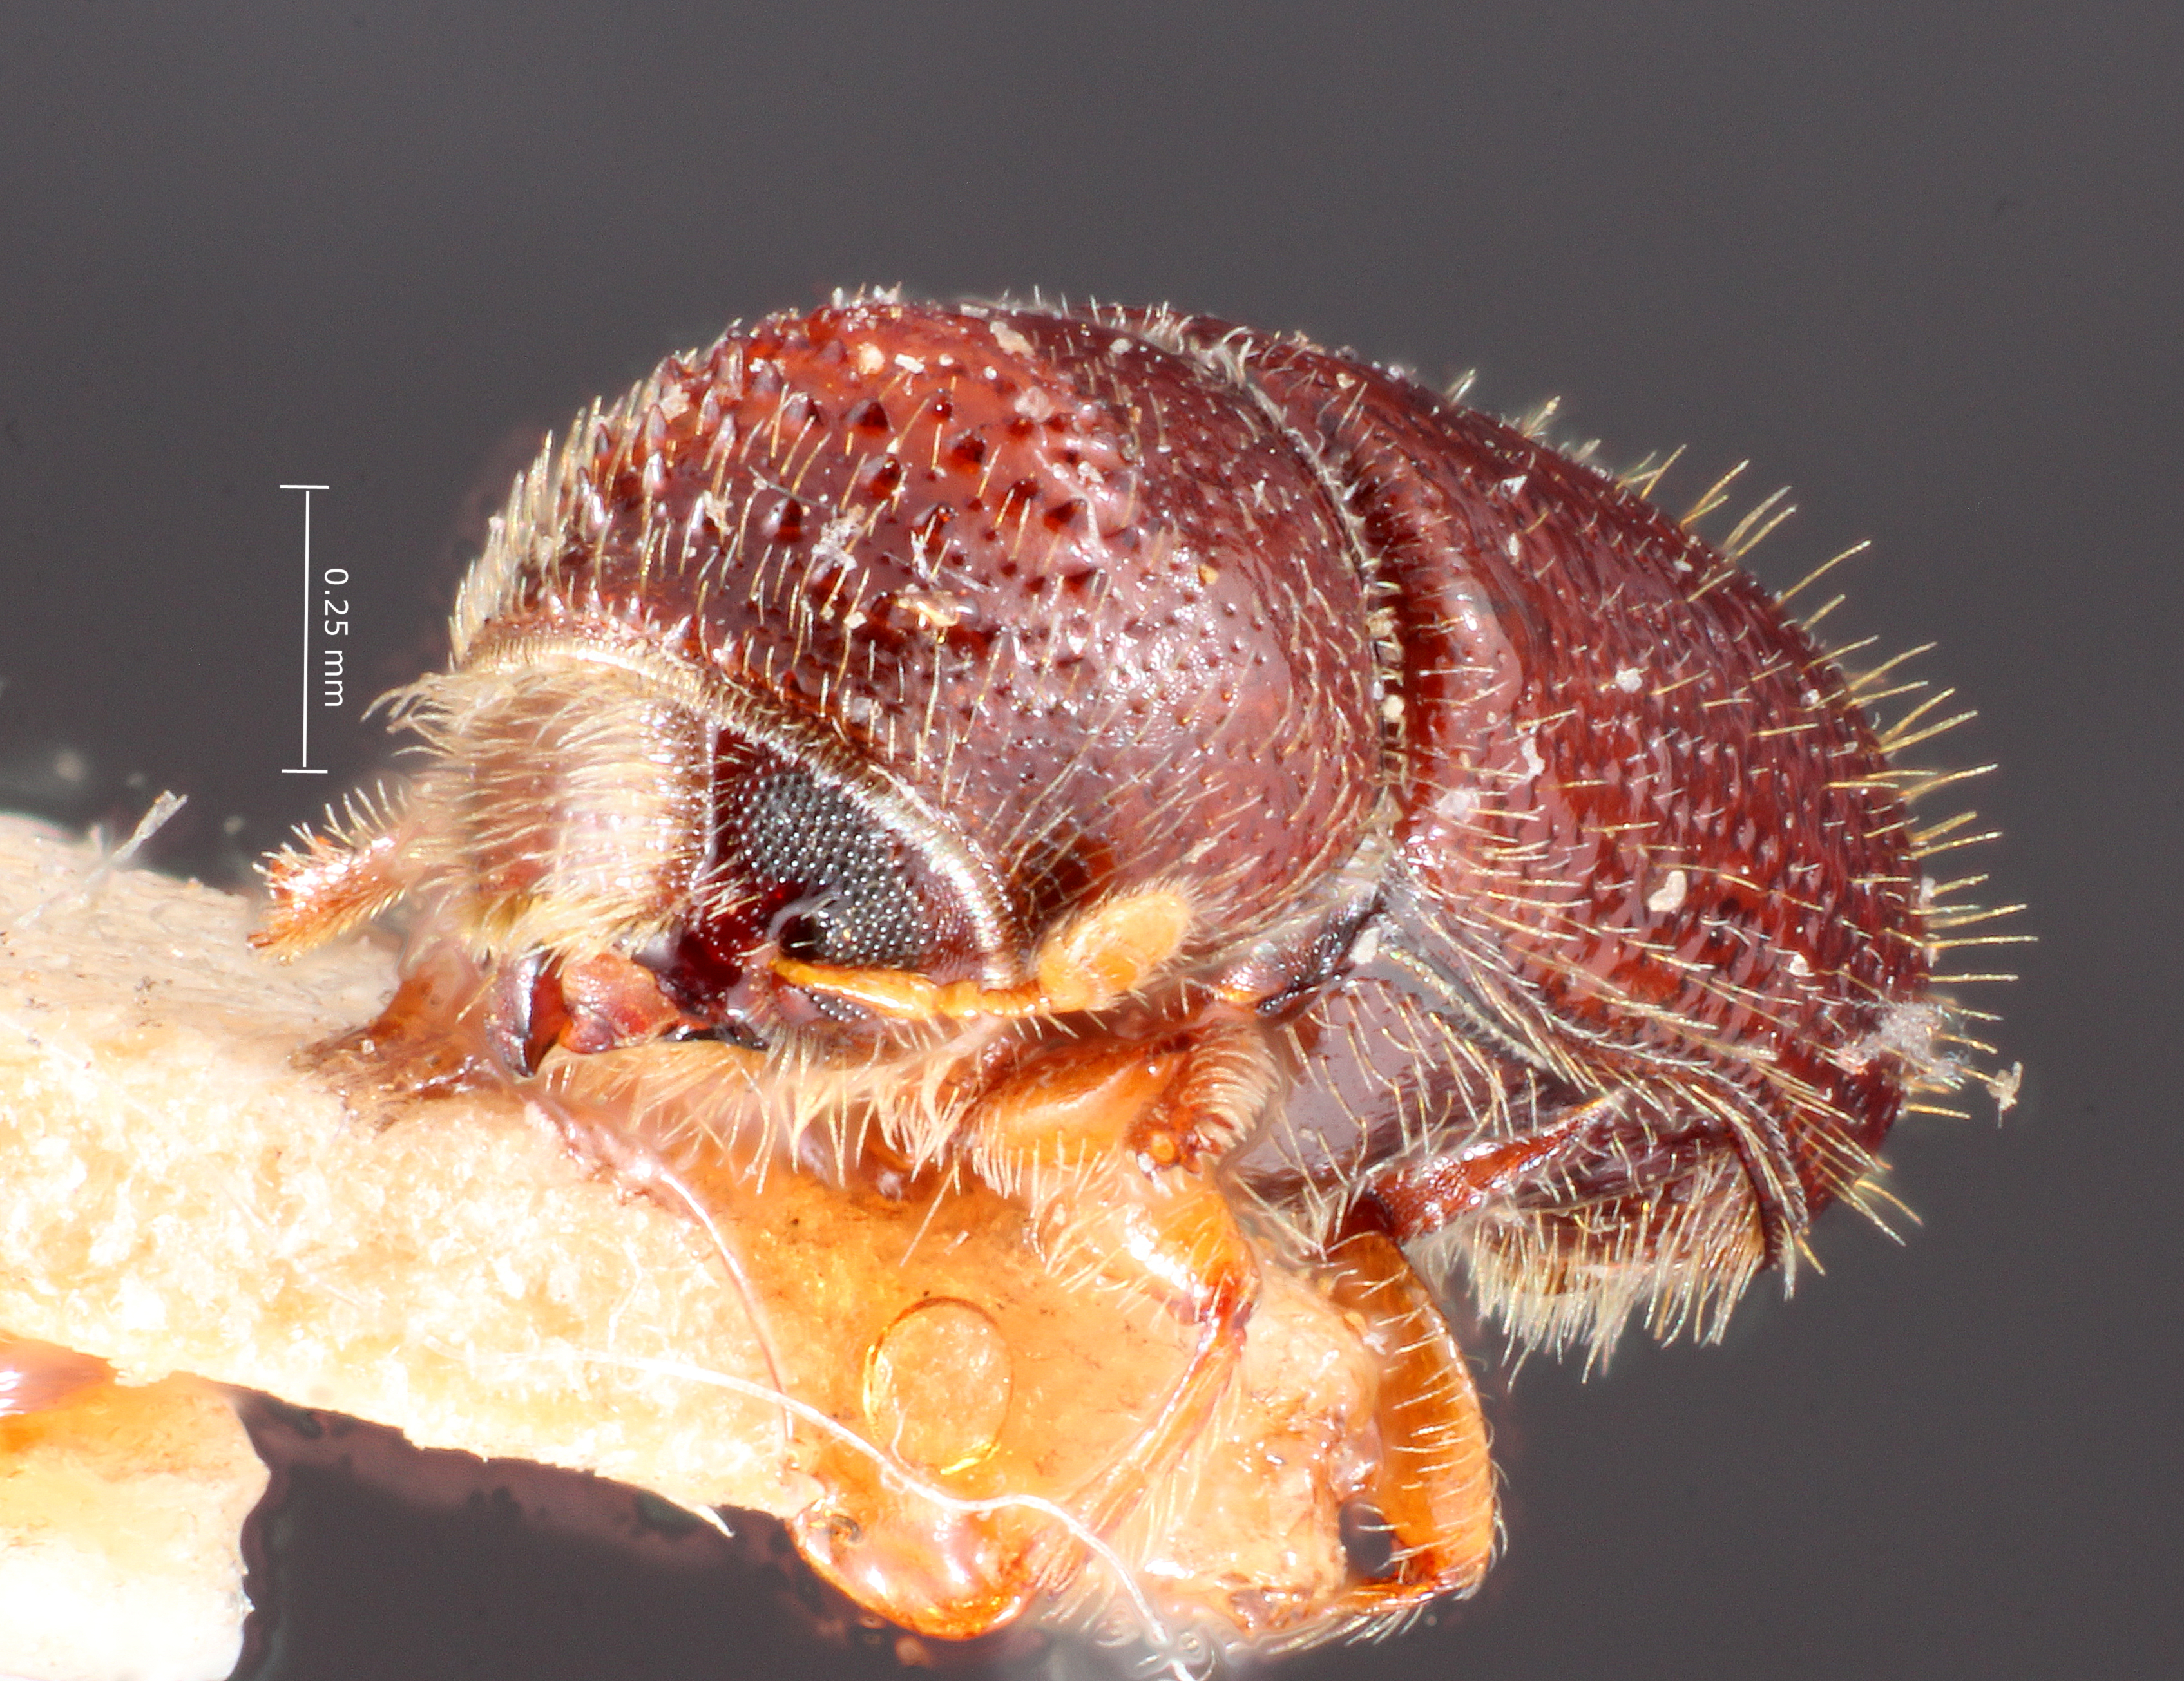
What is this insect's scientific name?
Pityophthorus durus
